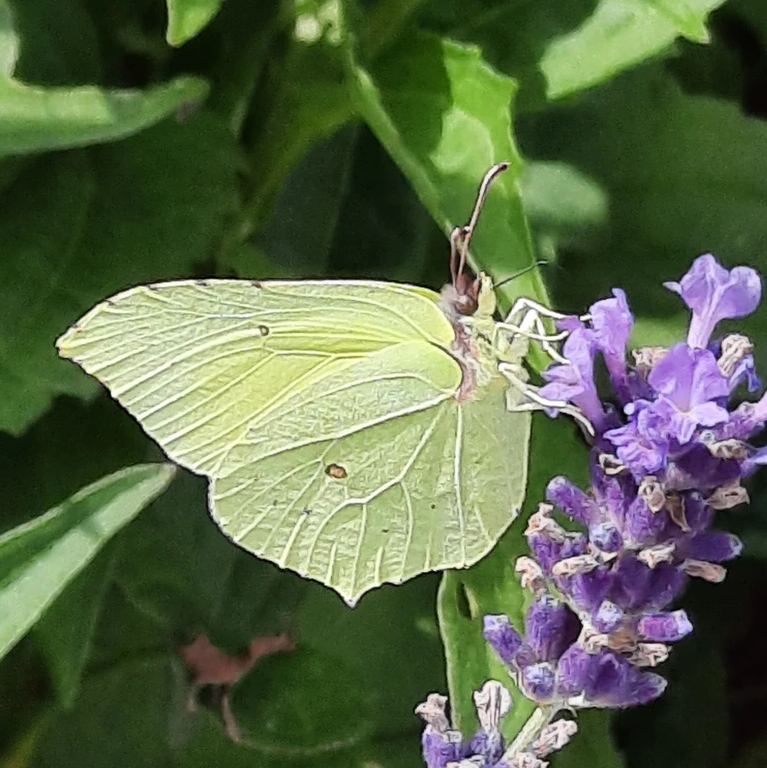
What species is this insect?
Gonepteryx rhamni
